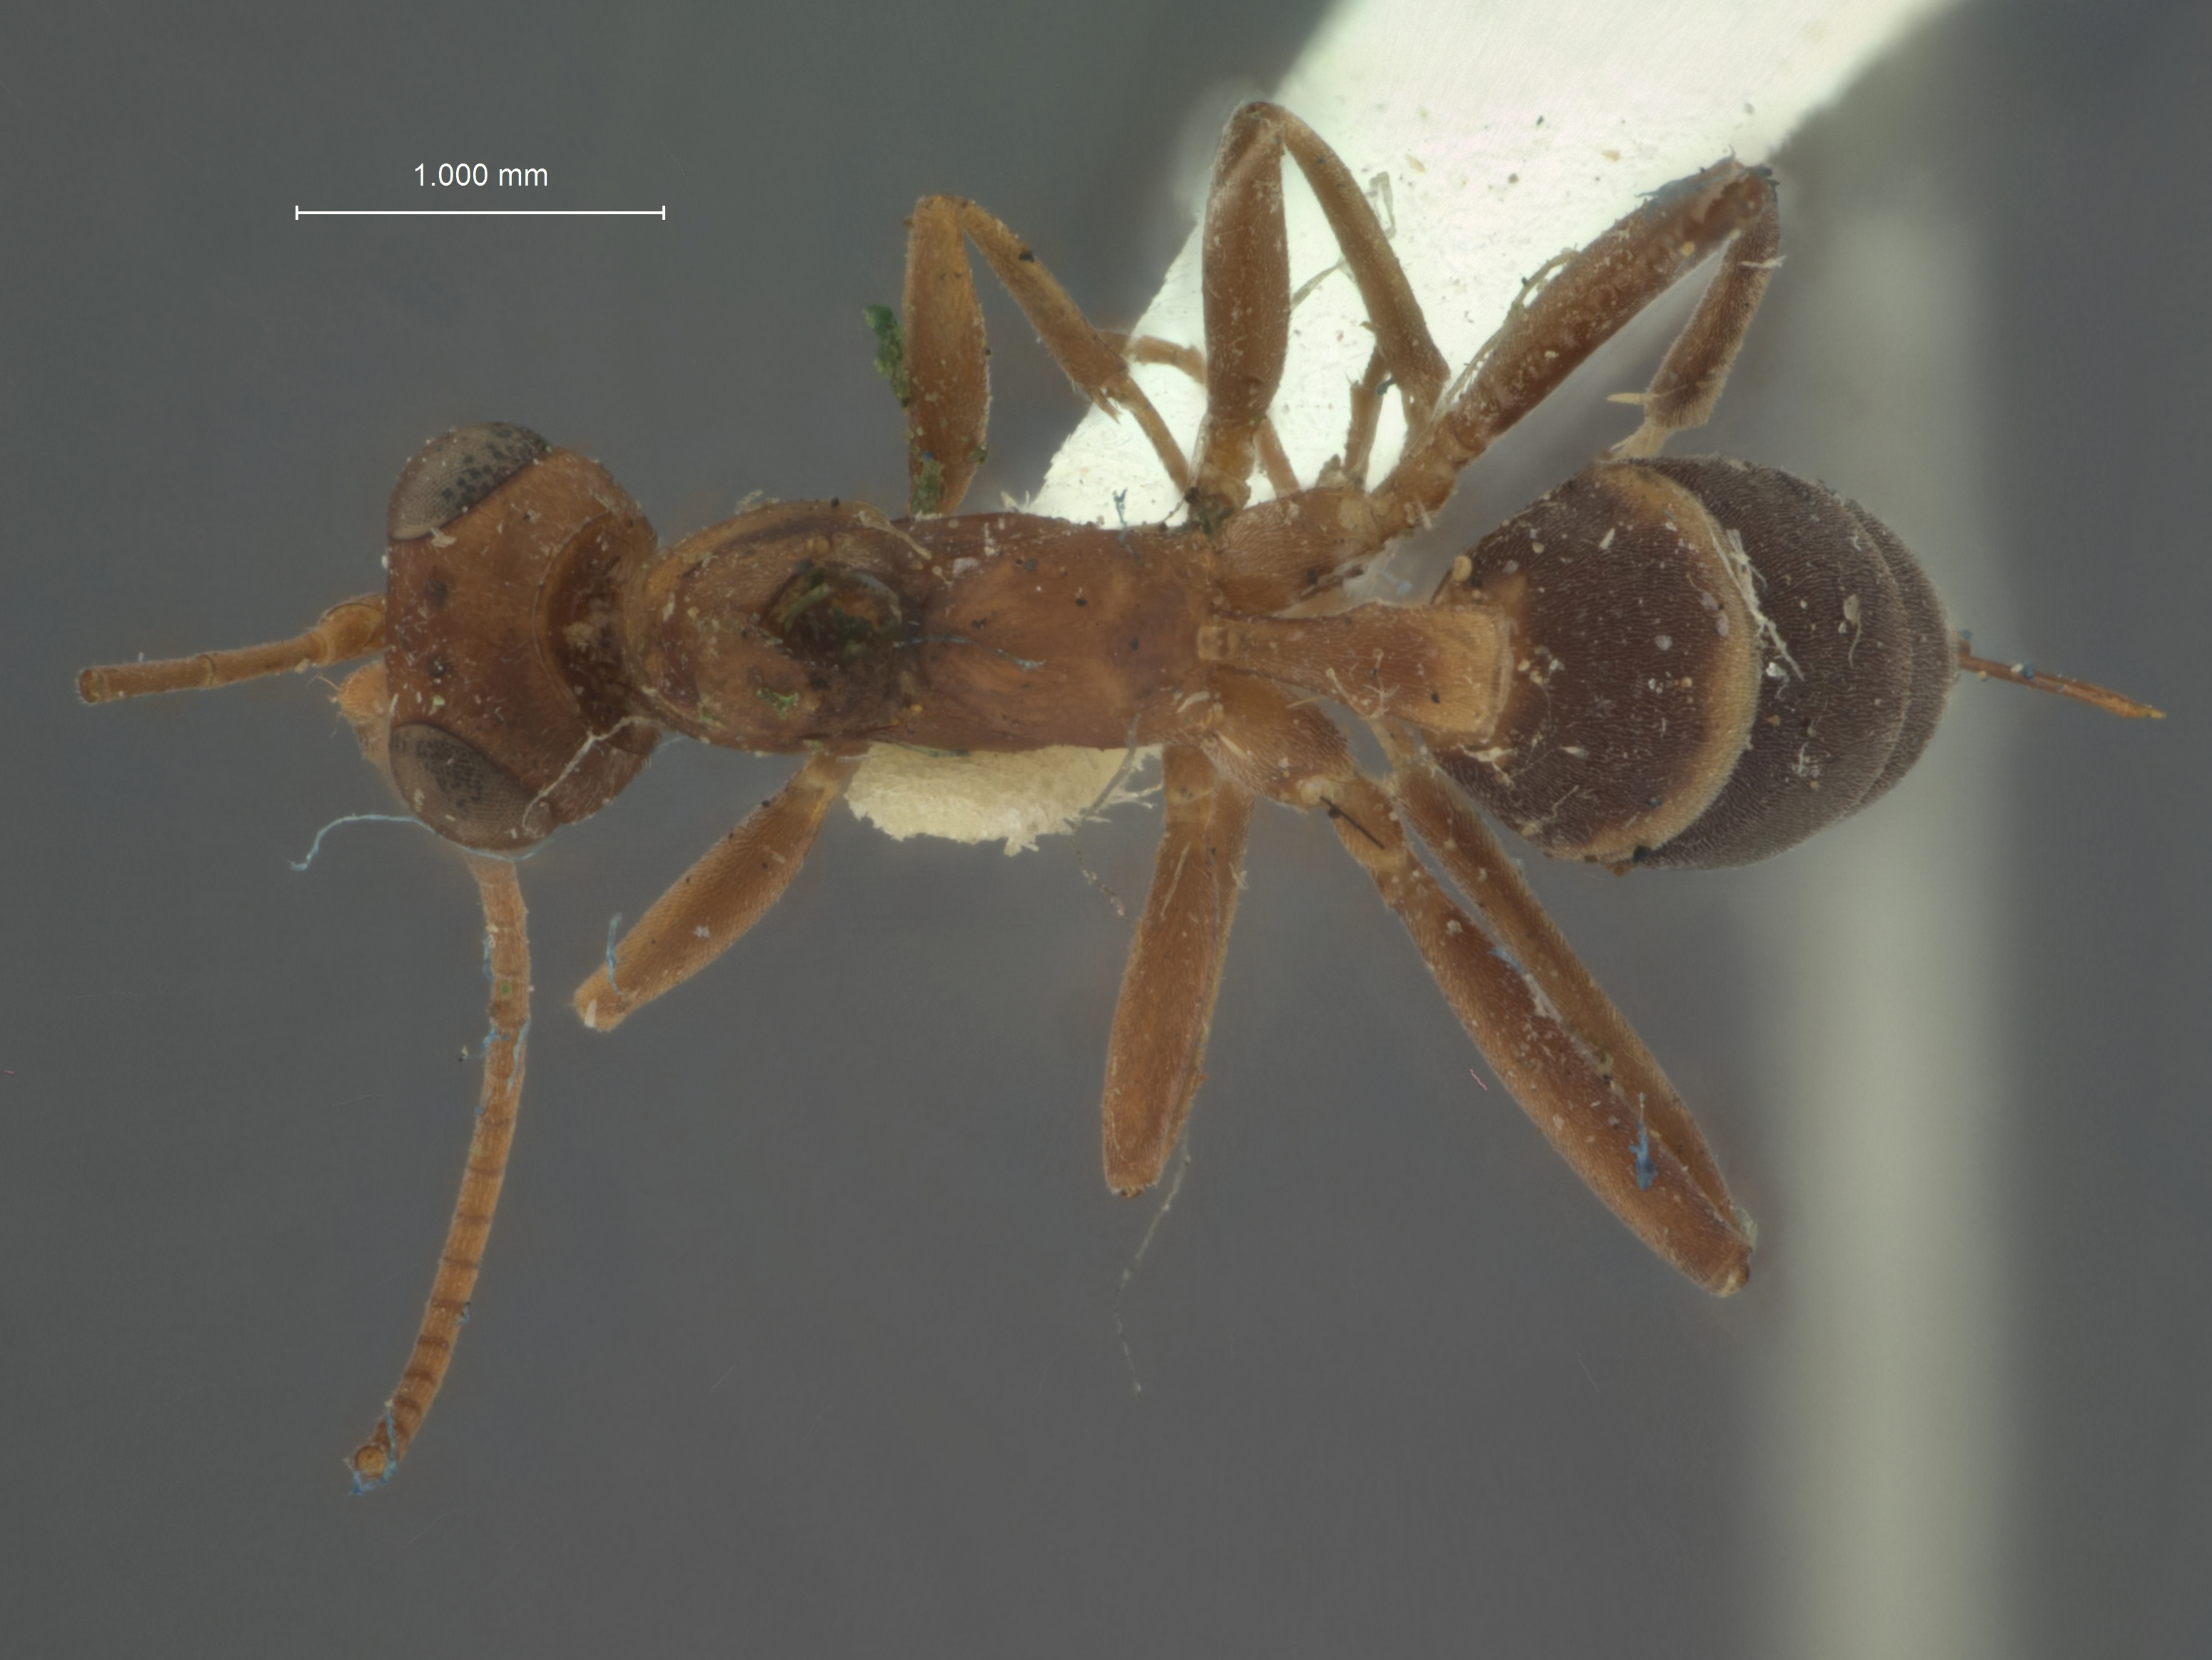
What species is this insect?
Pezomachus flavocinctus
